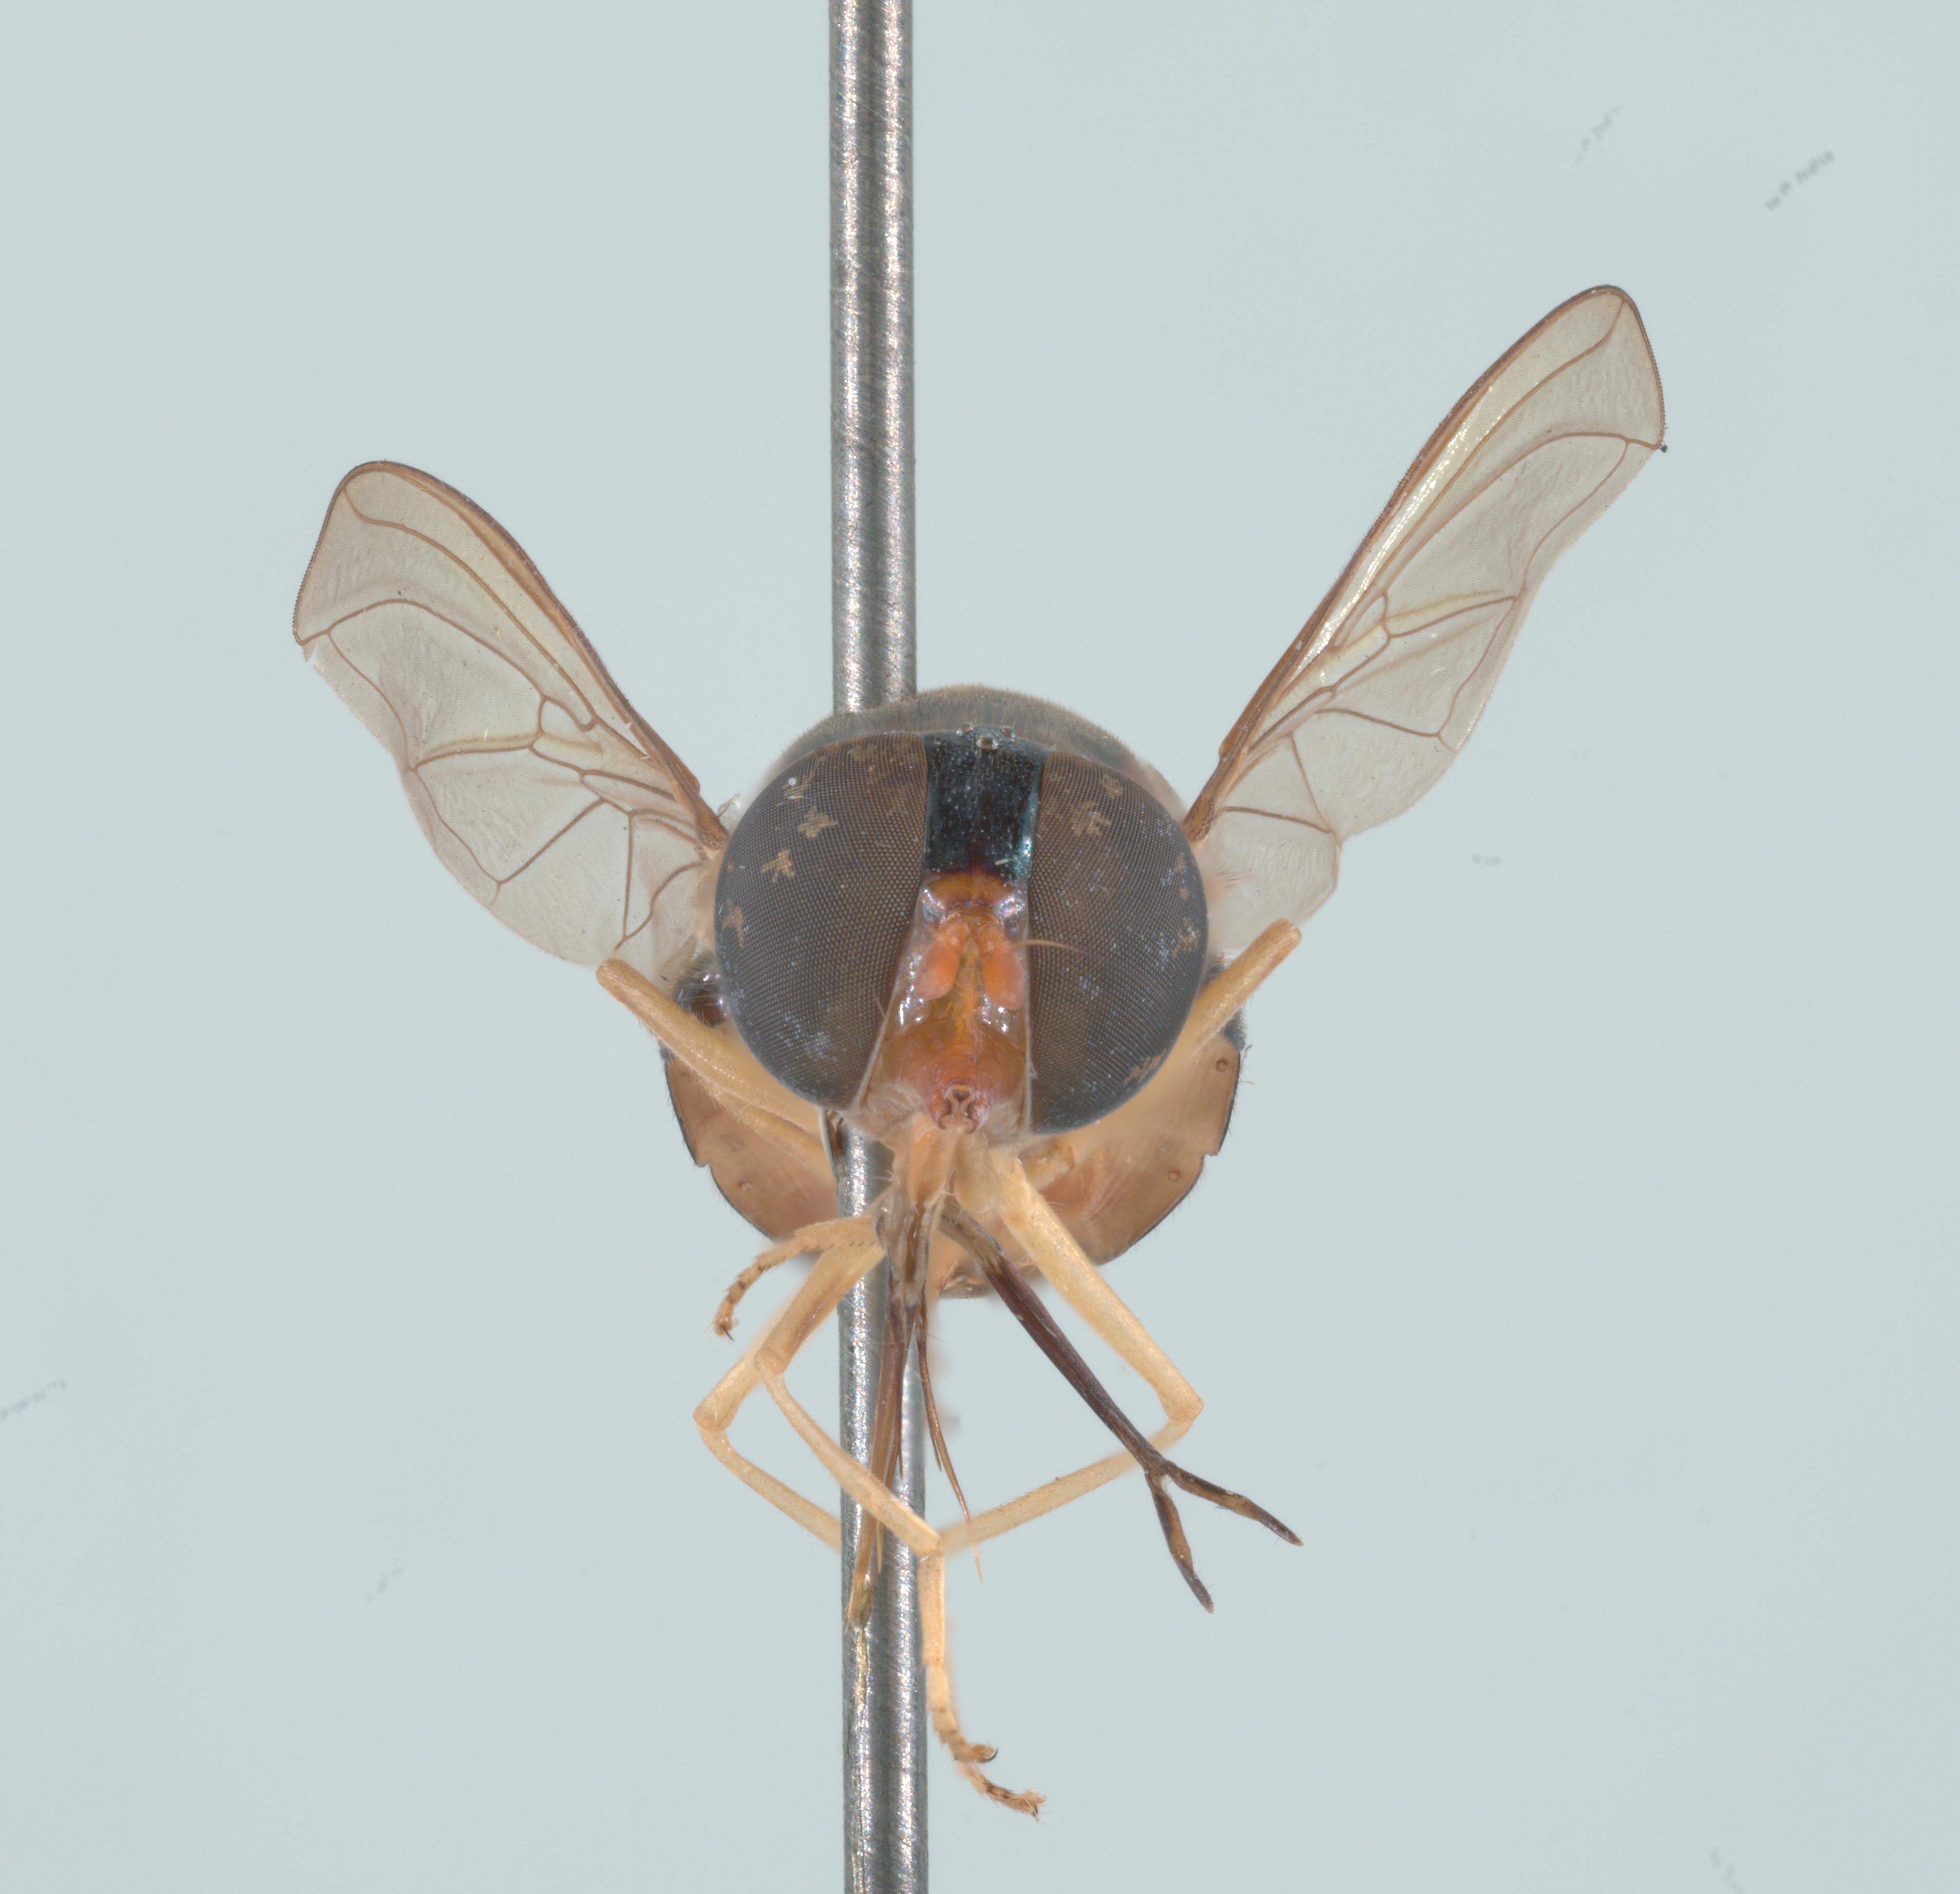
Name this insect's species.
Rhingia pellucens
